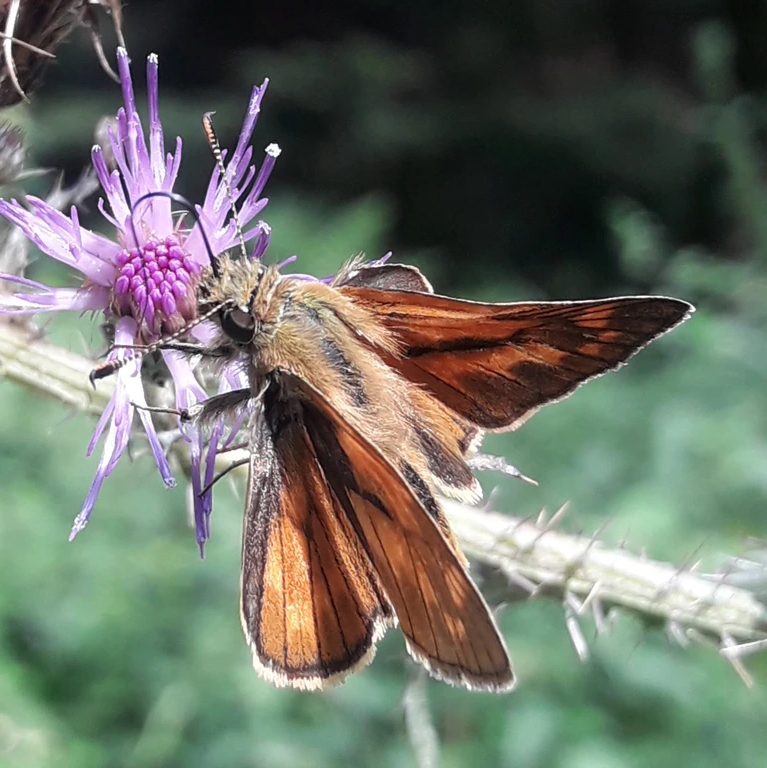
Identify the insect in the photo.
Ochlodes sylvanus (also Ochlodes venata)
